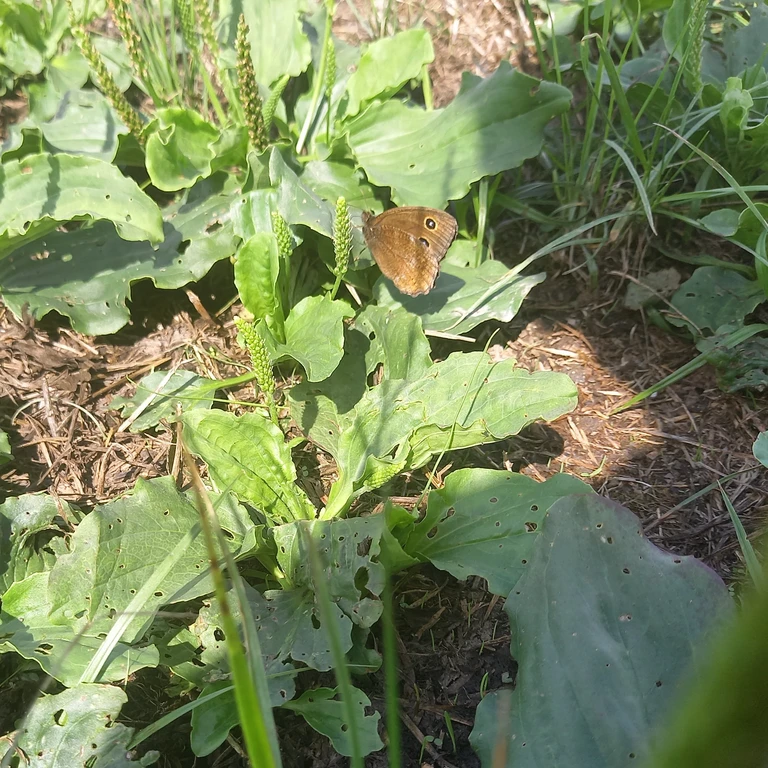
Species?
Minois dryas
